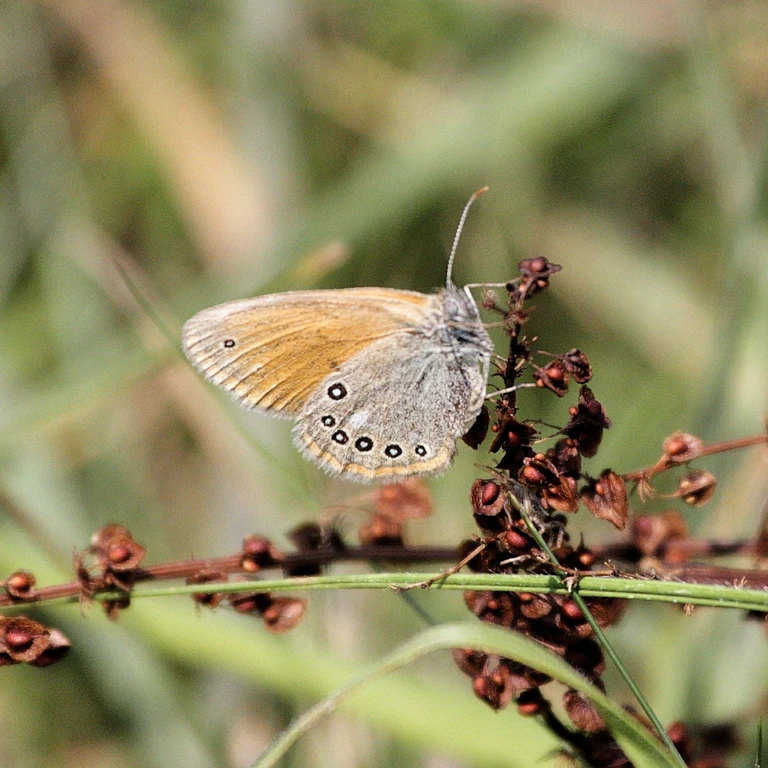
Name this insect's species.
Coenonympha glycerion (also Coenonympha iphis)
